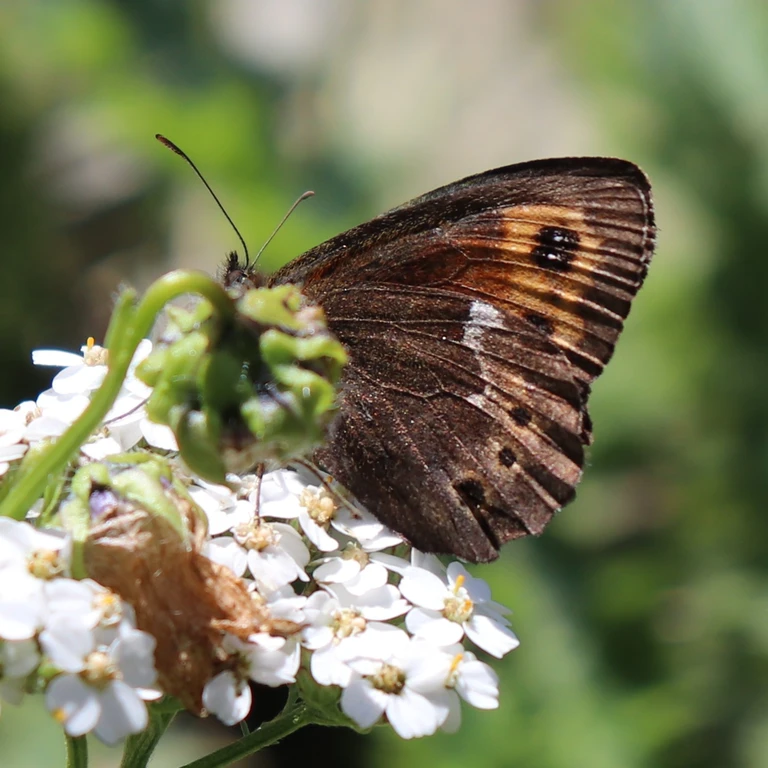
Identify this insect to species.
Erebia ligea
